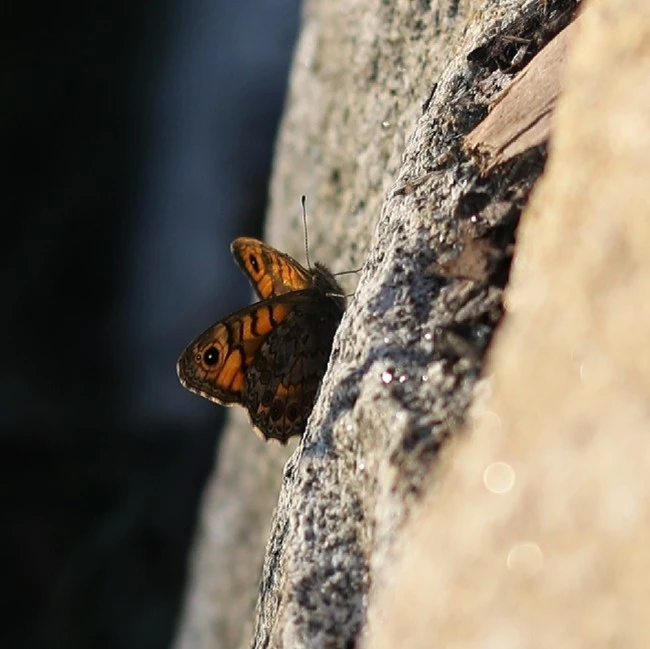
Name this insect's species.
Lasiommata megera (also Pararge megera)
